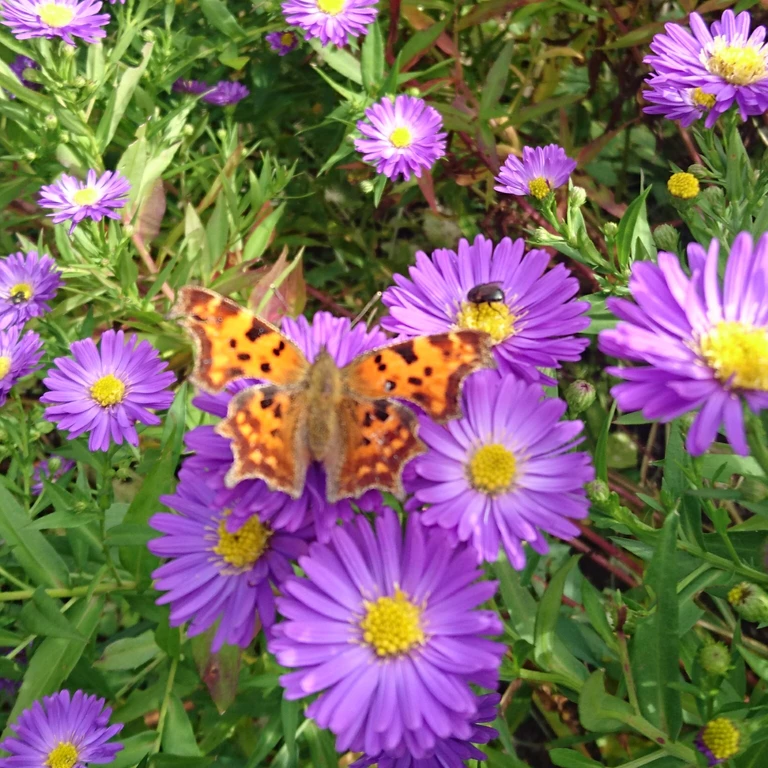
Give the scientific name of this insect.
Polygonia c-album
